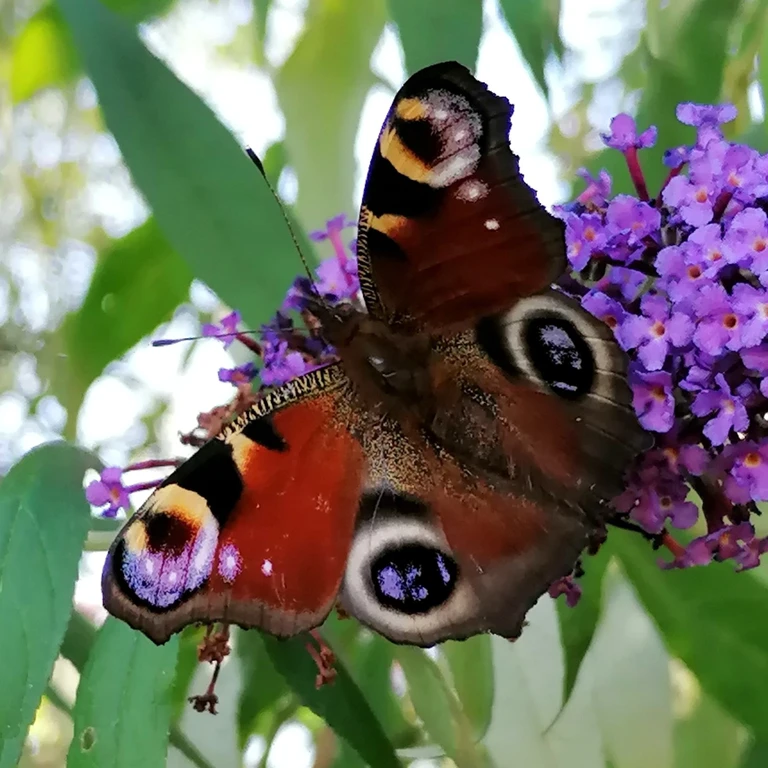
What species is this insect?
Aglais io
